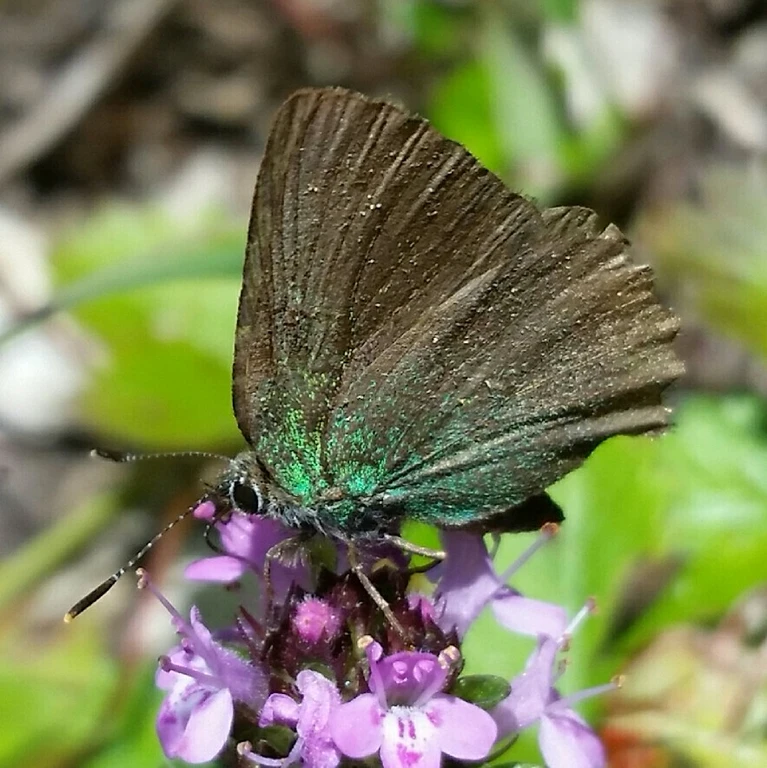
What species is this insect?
Callophrys rubi
